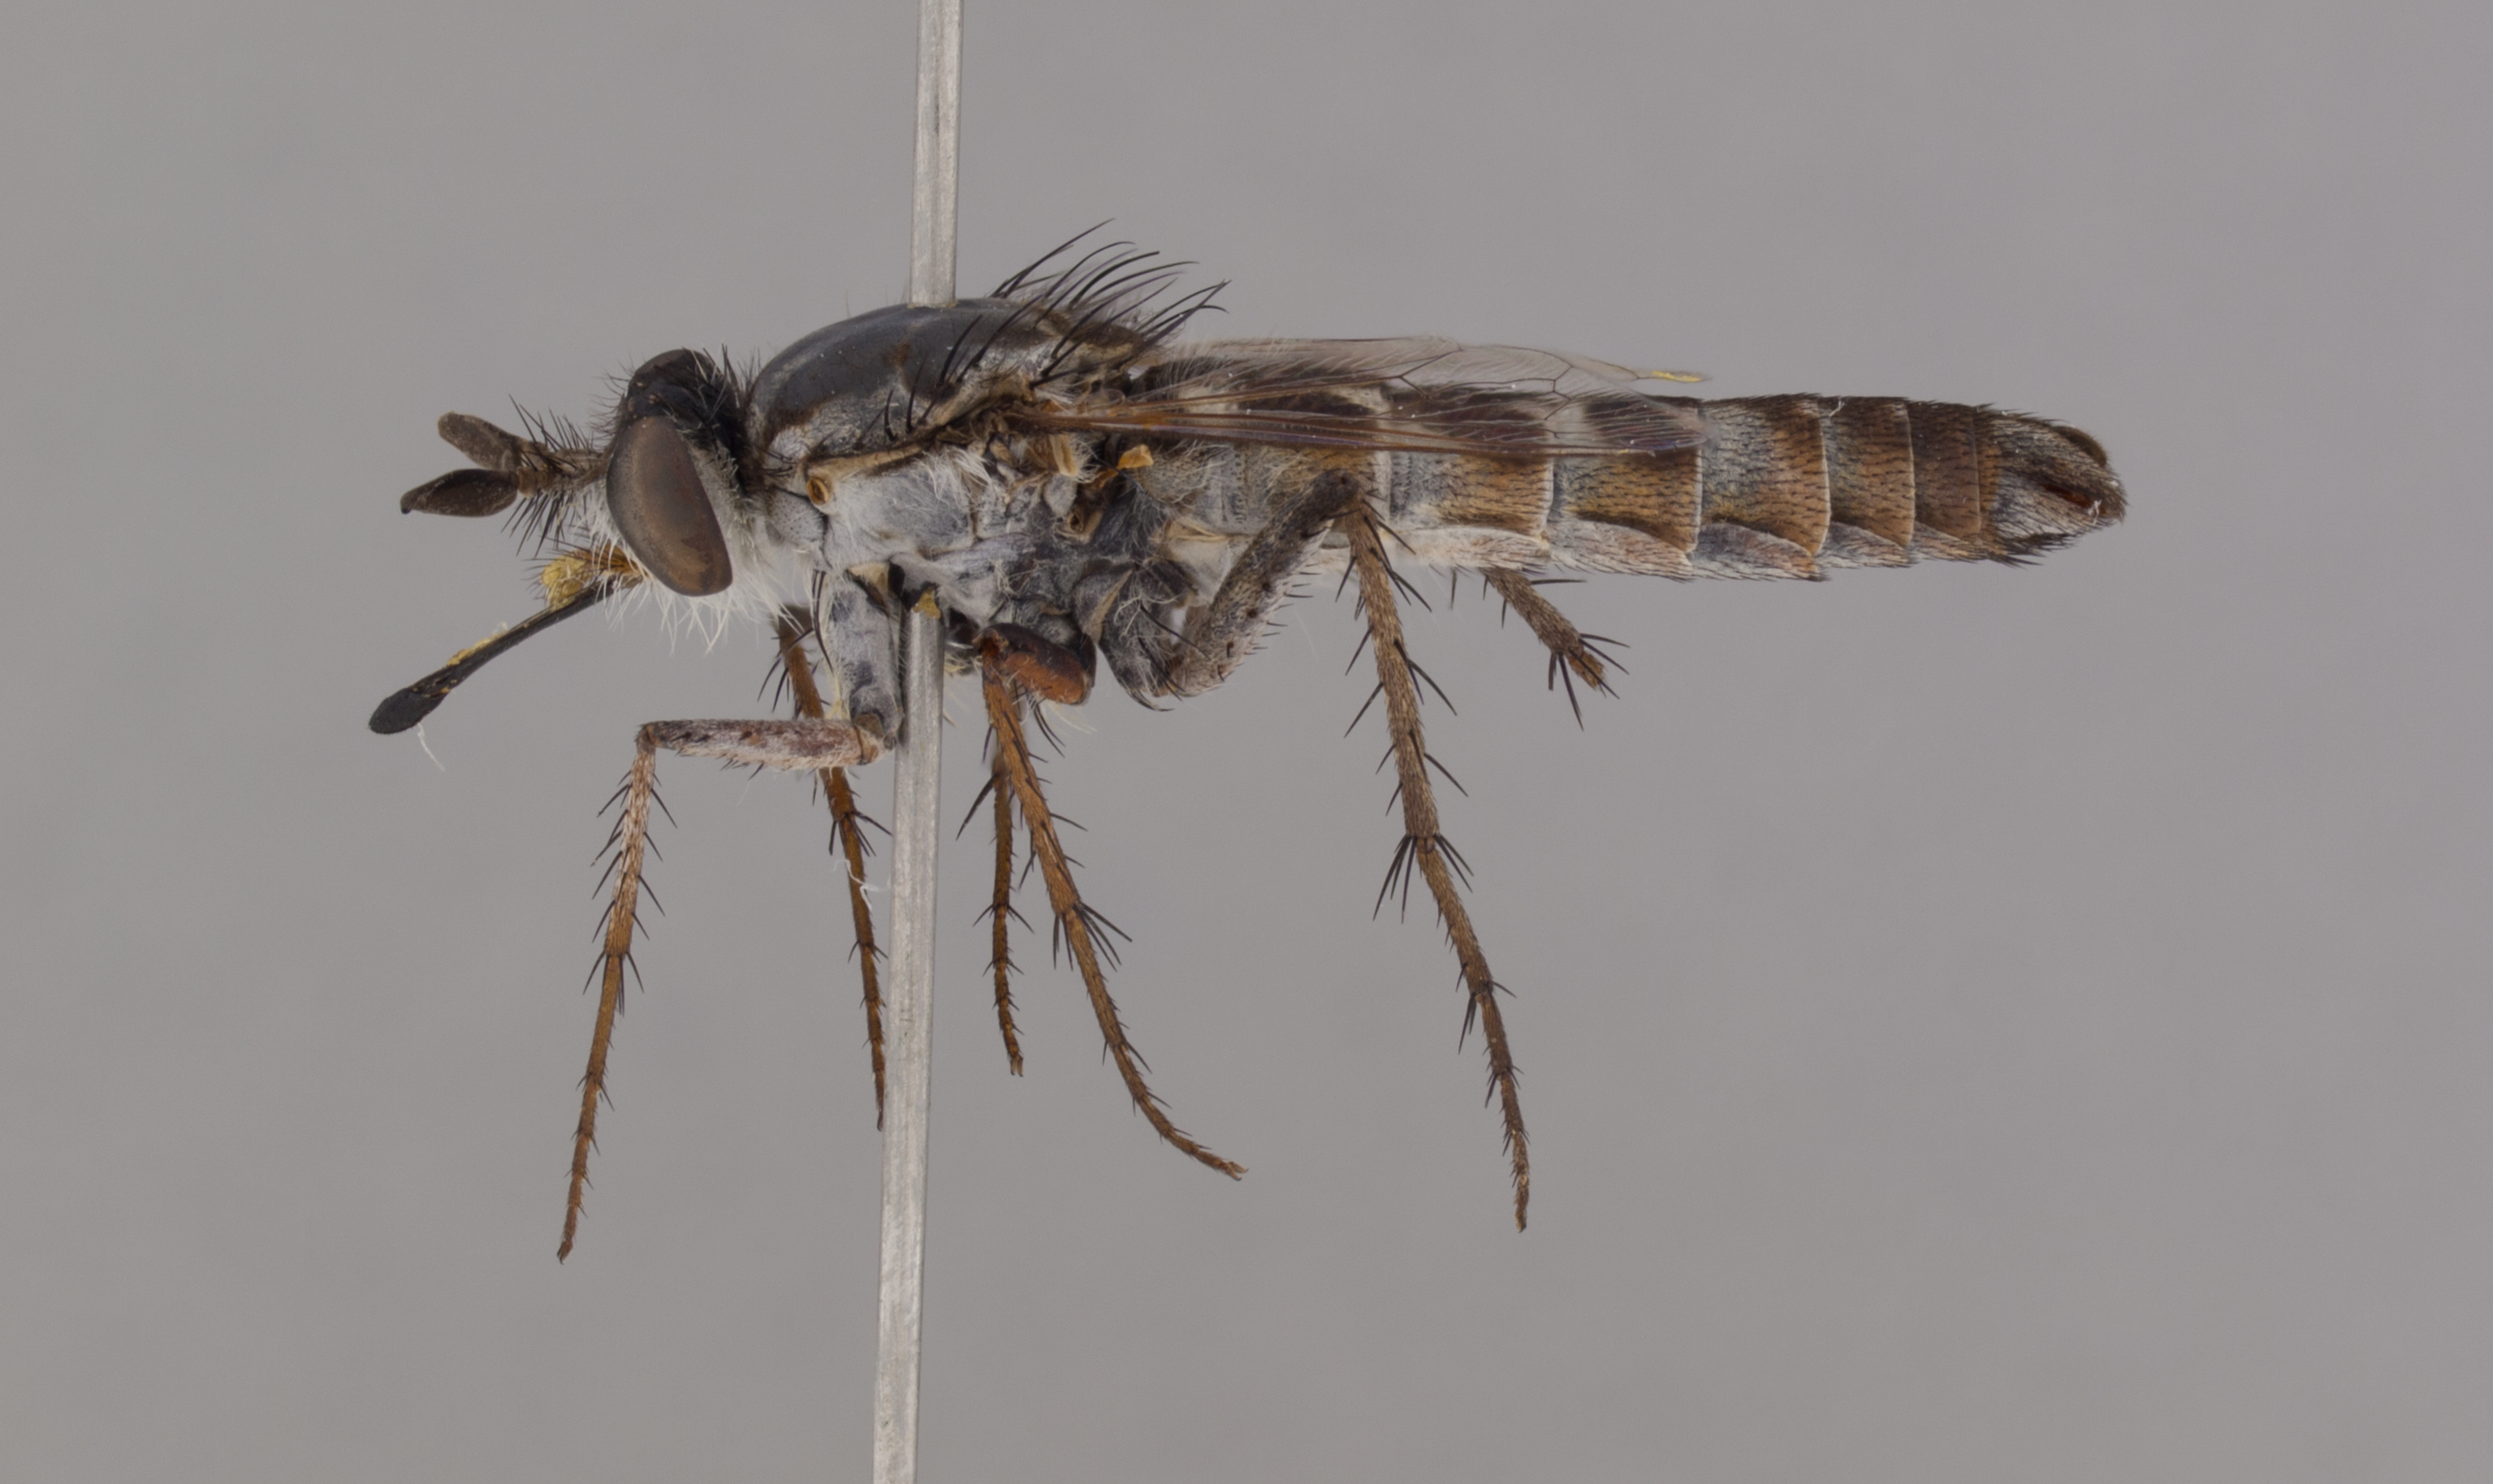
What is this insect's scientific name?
Apiocera minor
